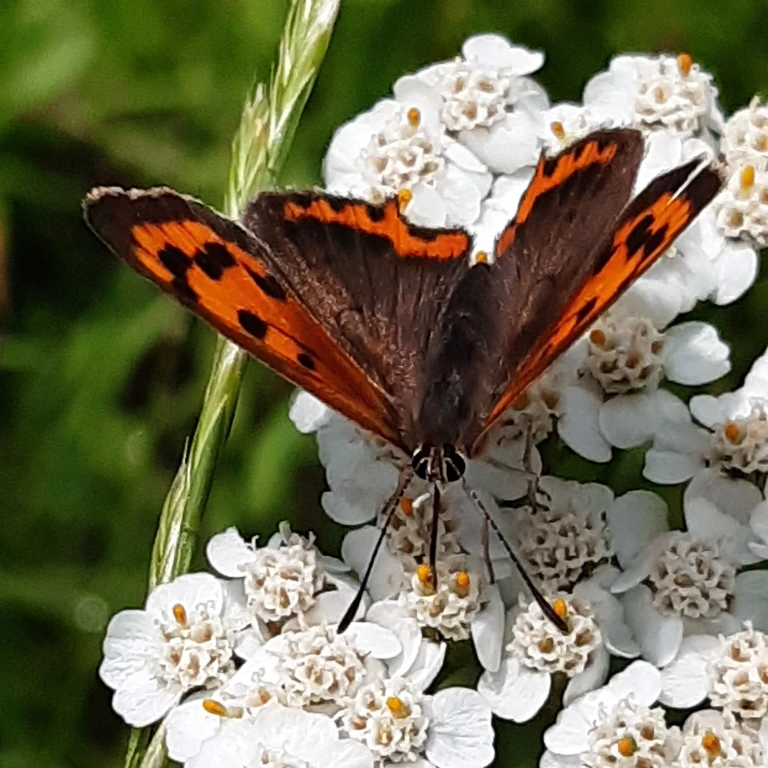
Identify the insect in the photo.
Lycaena phlaeas
